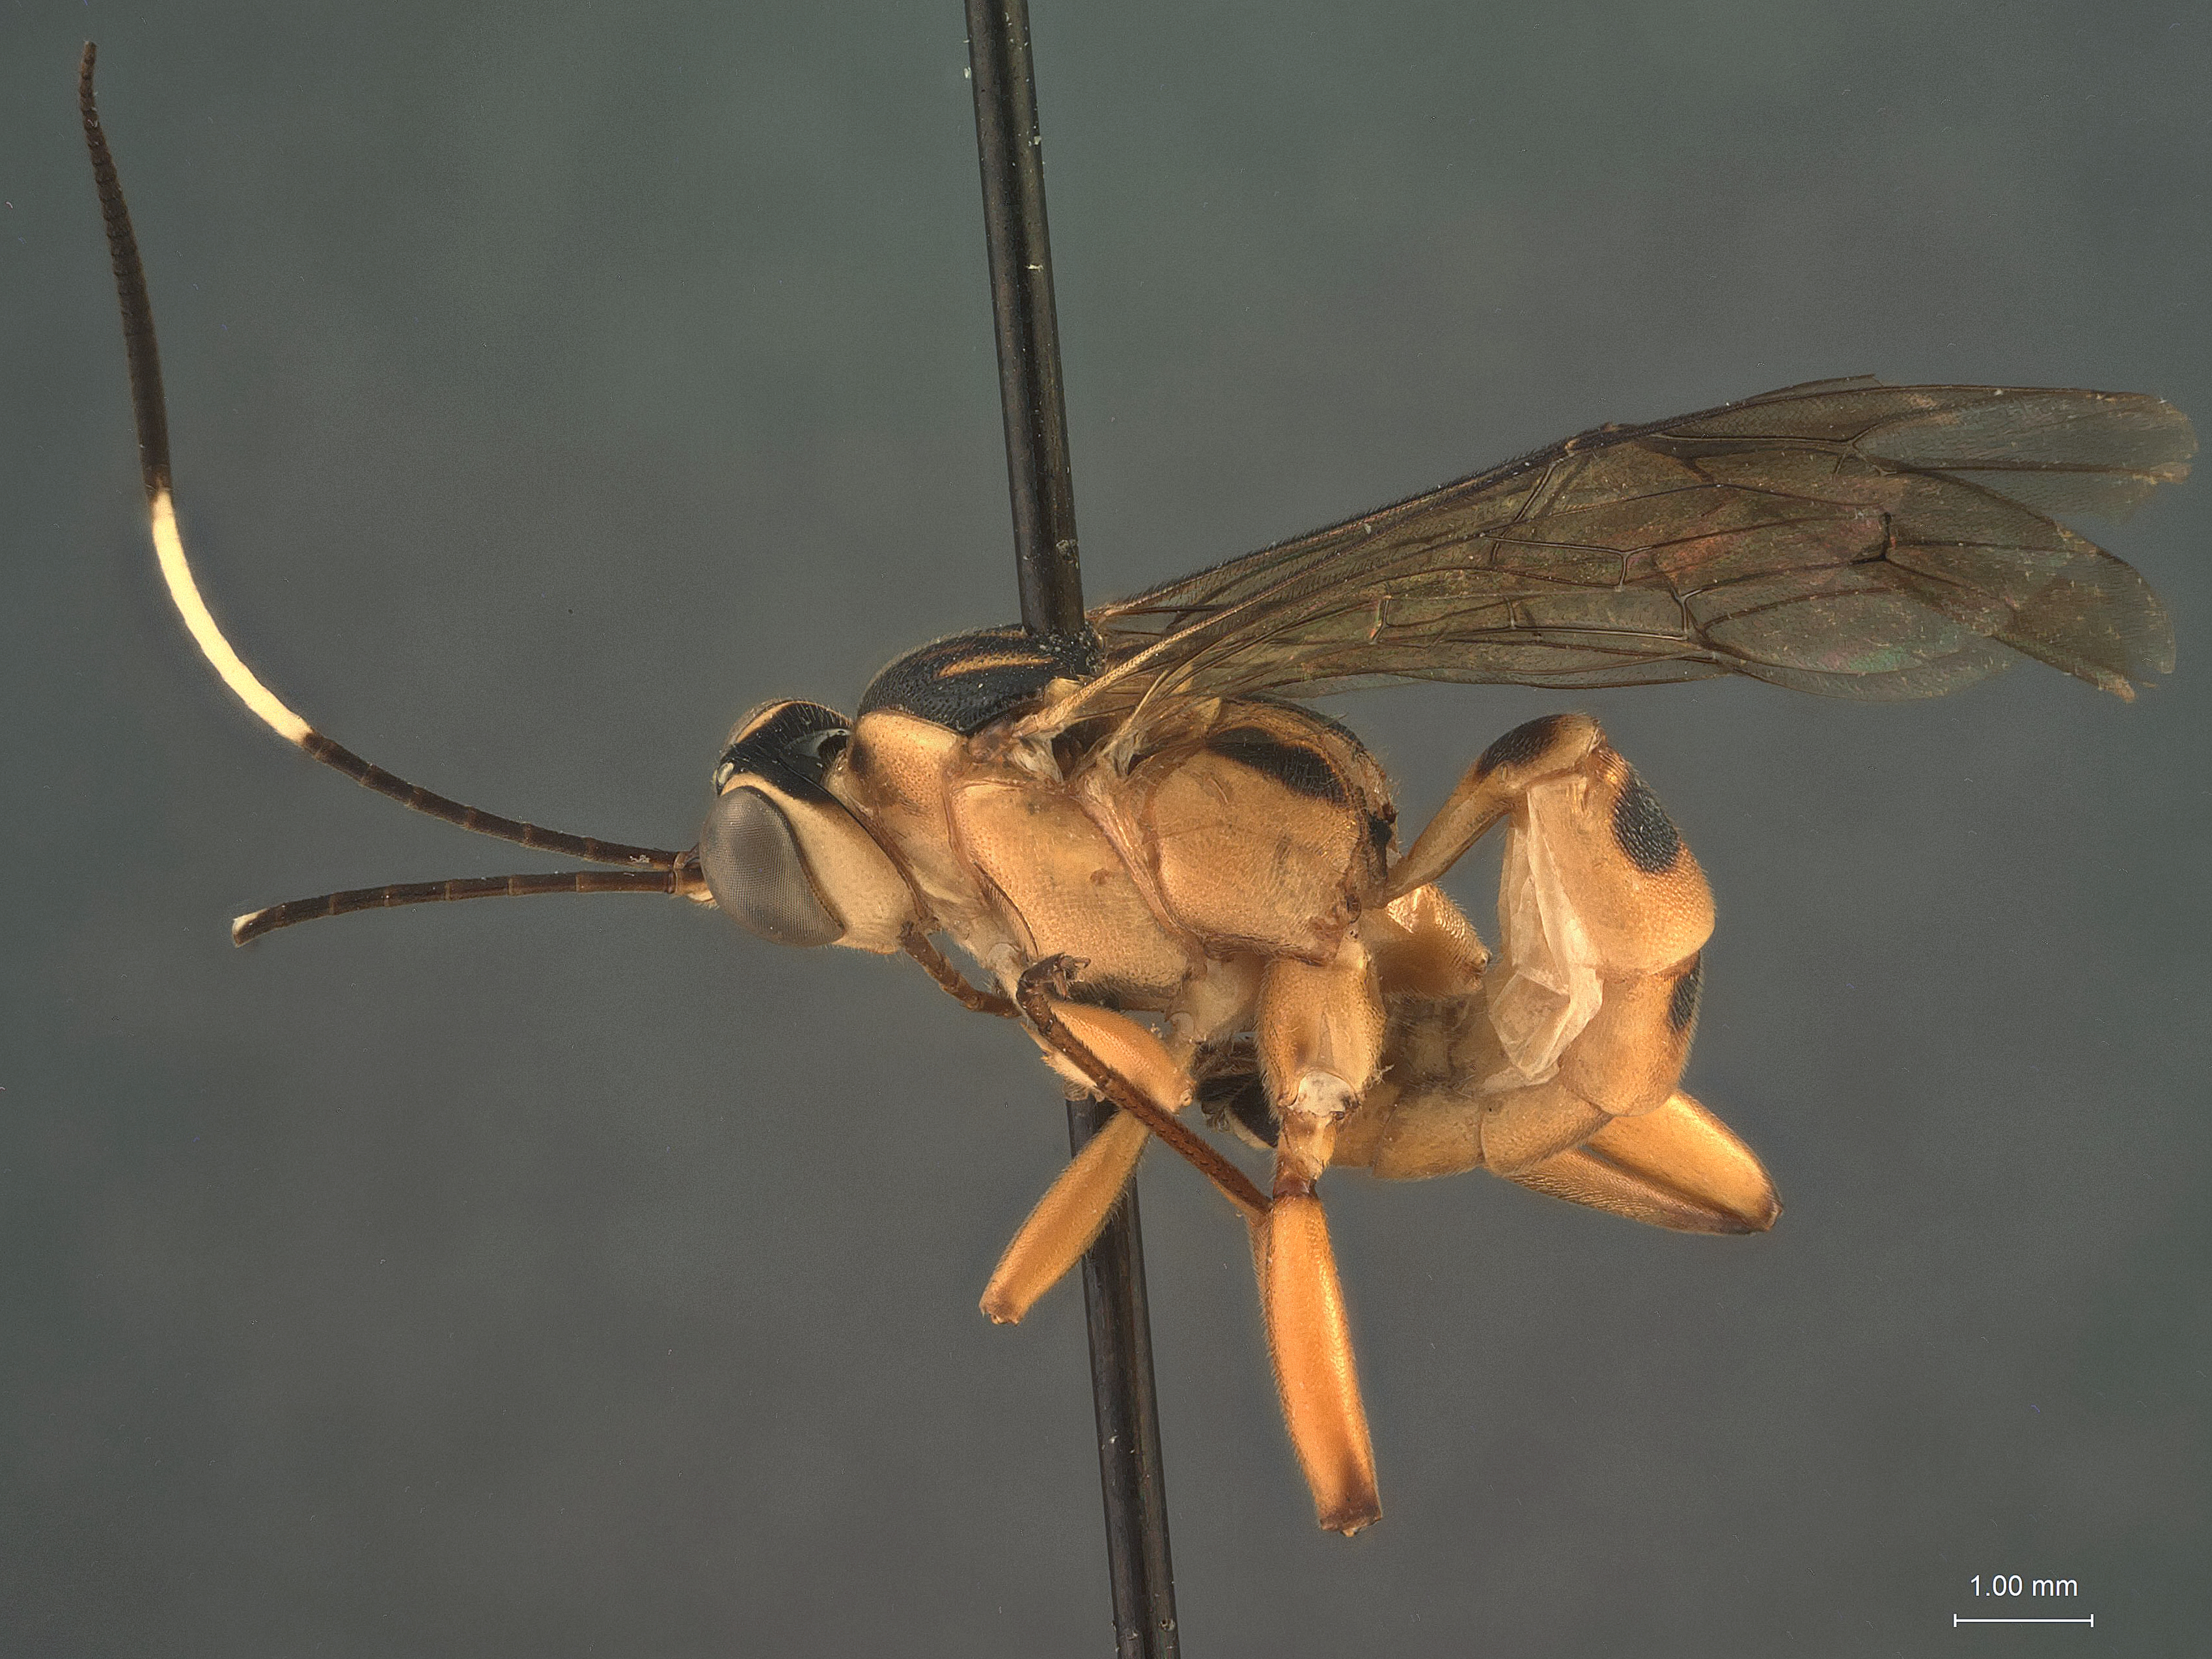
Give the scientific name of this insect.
Foveosculum liberianum
